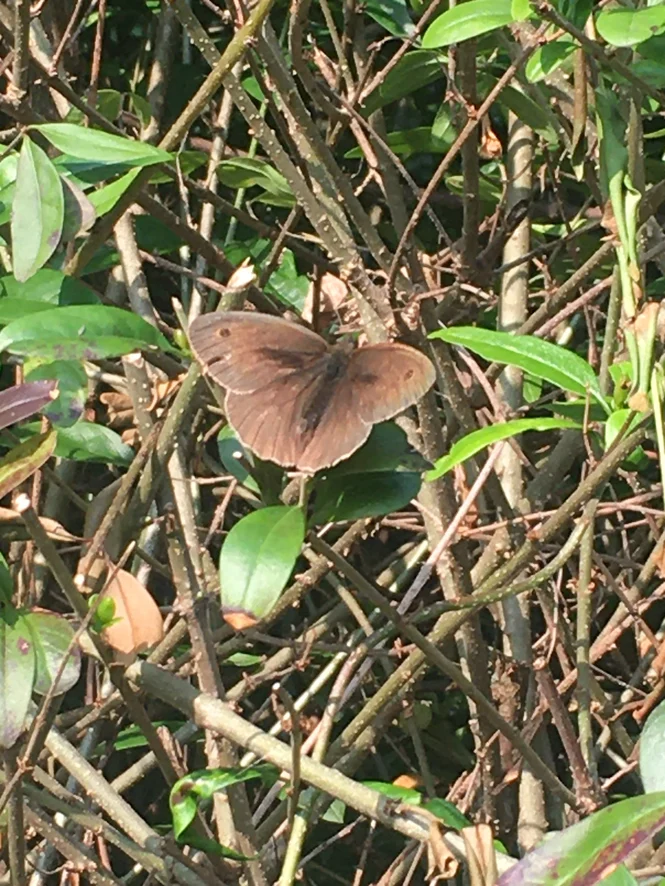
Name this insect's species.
Maniola jurtina
